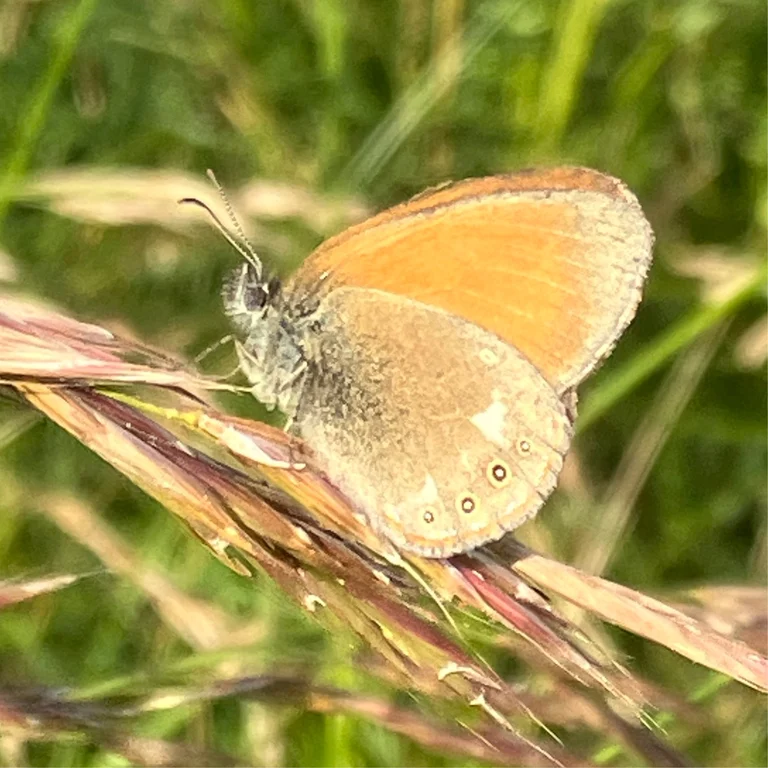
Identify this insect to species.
Coenonympha glycerion (also Coenonympha iphis)
